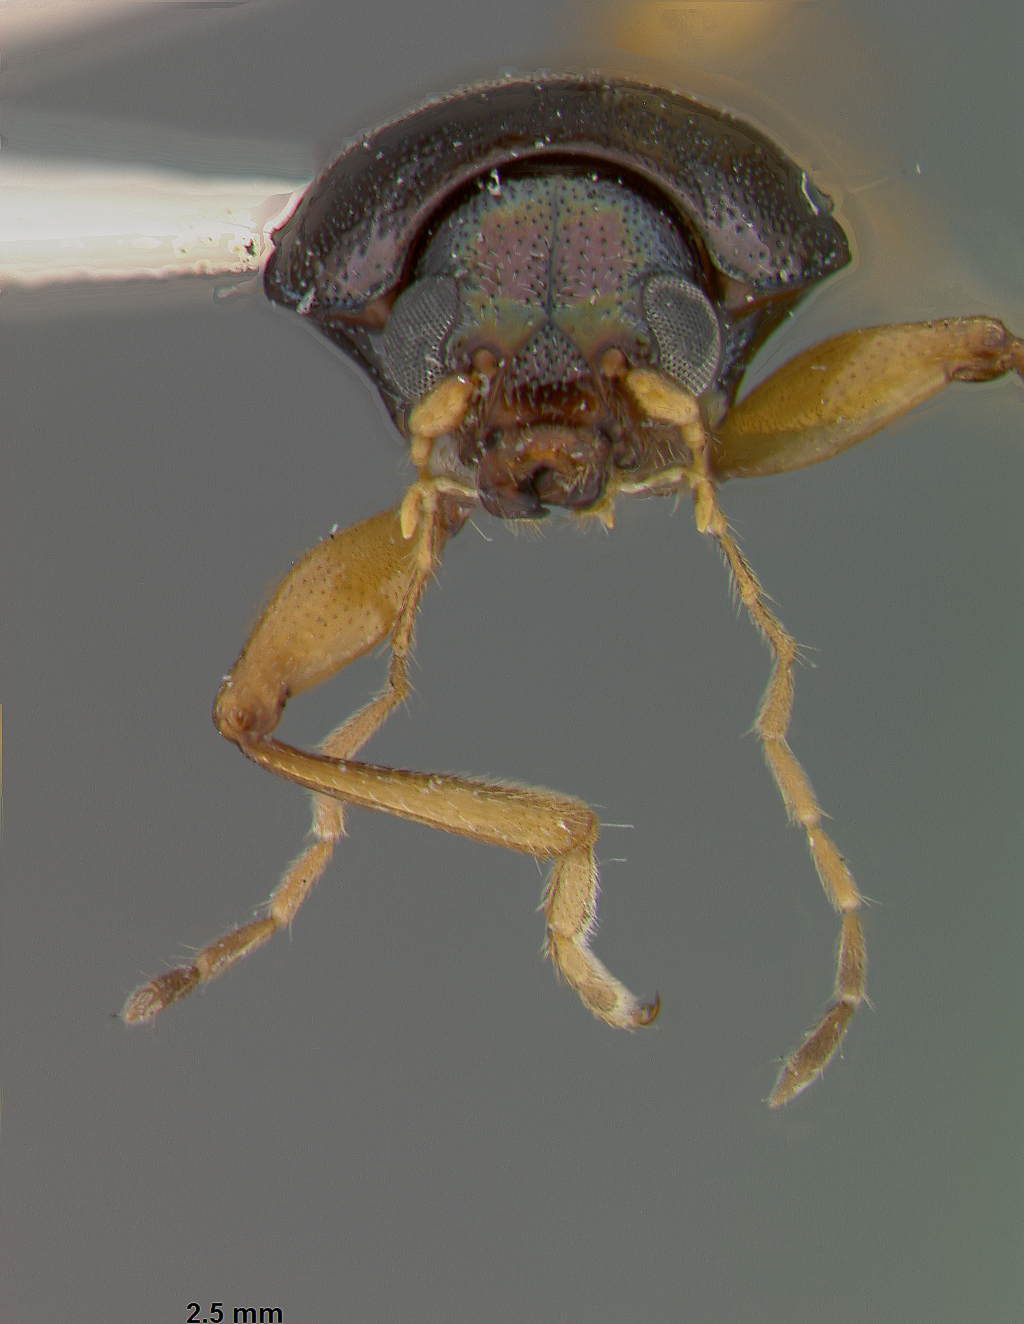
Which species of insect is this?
Rhabdopterus deceptor
